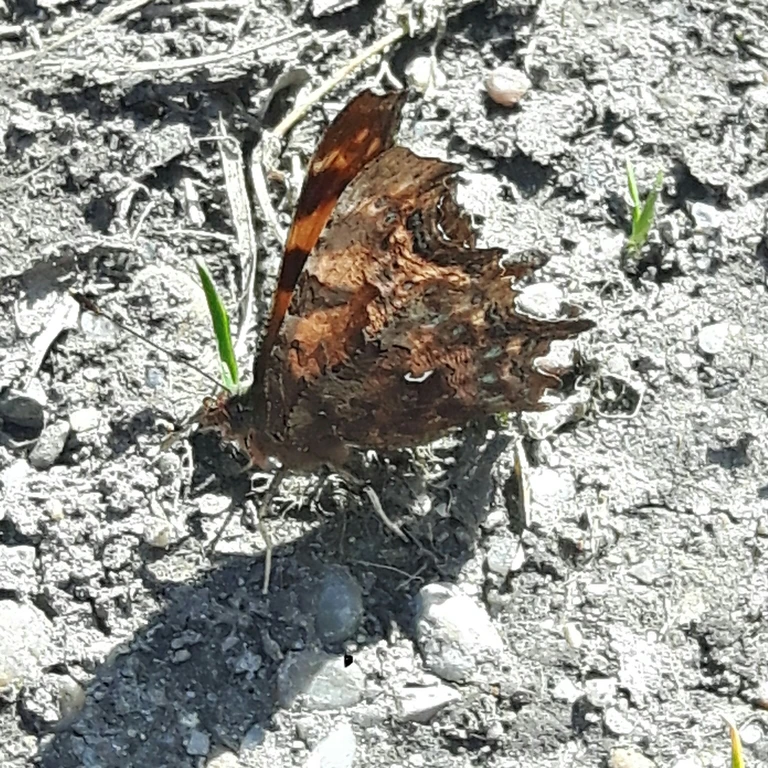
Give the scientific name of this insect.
Polygonia c-album
